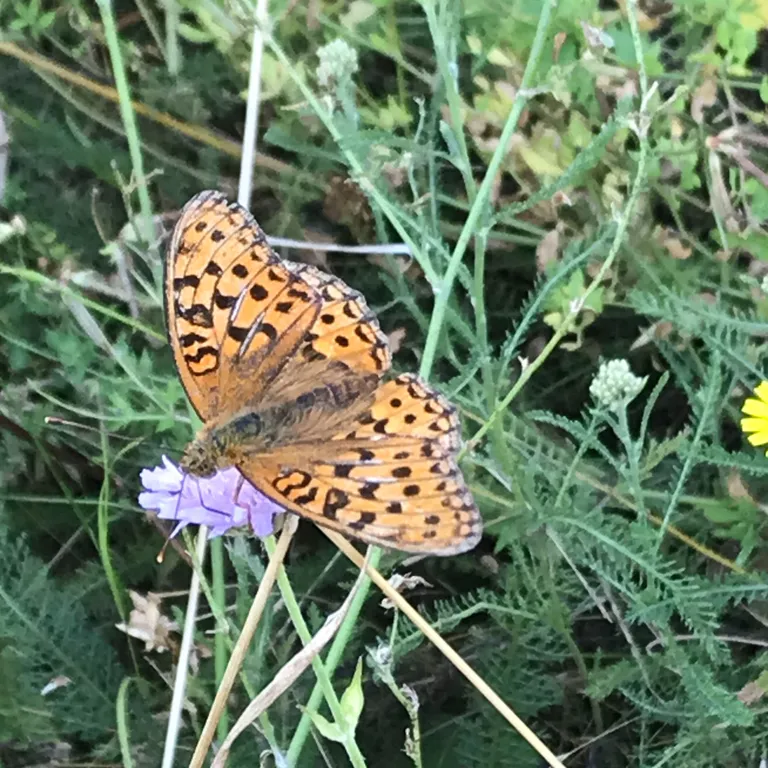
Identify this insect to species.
Fabriciana adippe
